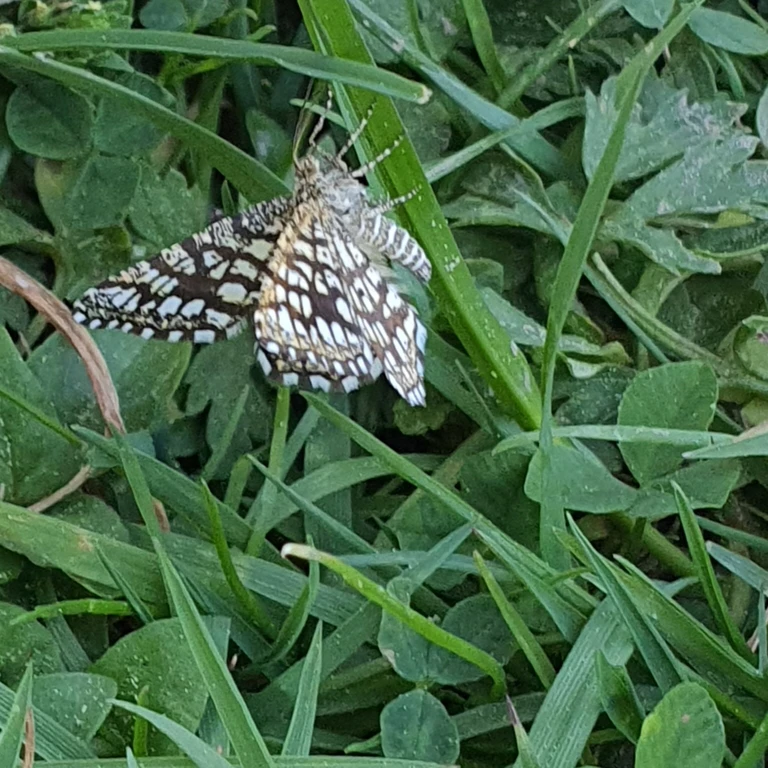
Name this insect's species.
Chiasmia clathrata
